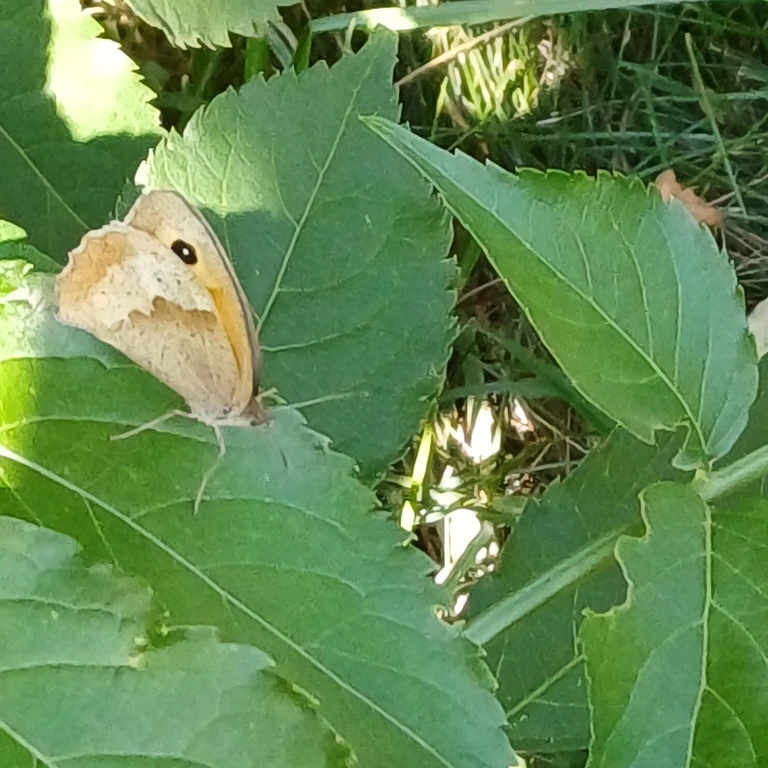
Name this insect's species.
Maniola jurtina
